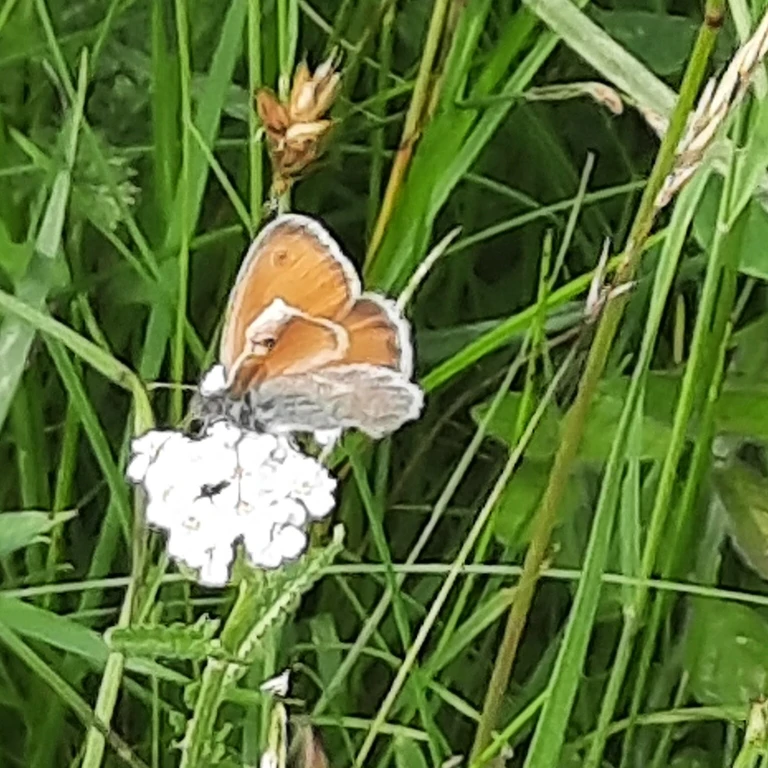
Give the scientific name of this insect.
Coenonympha pamphilus
